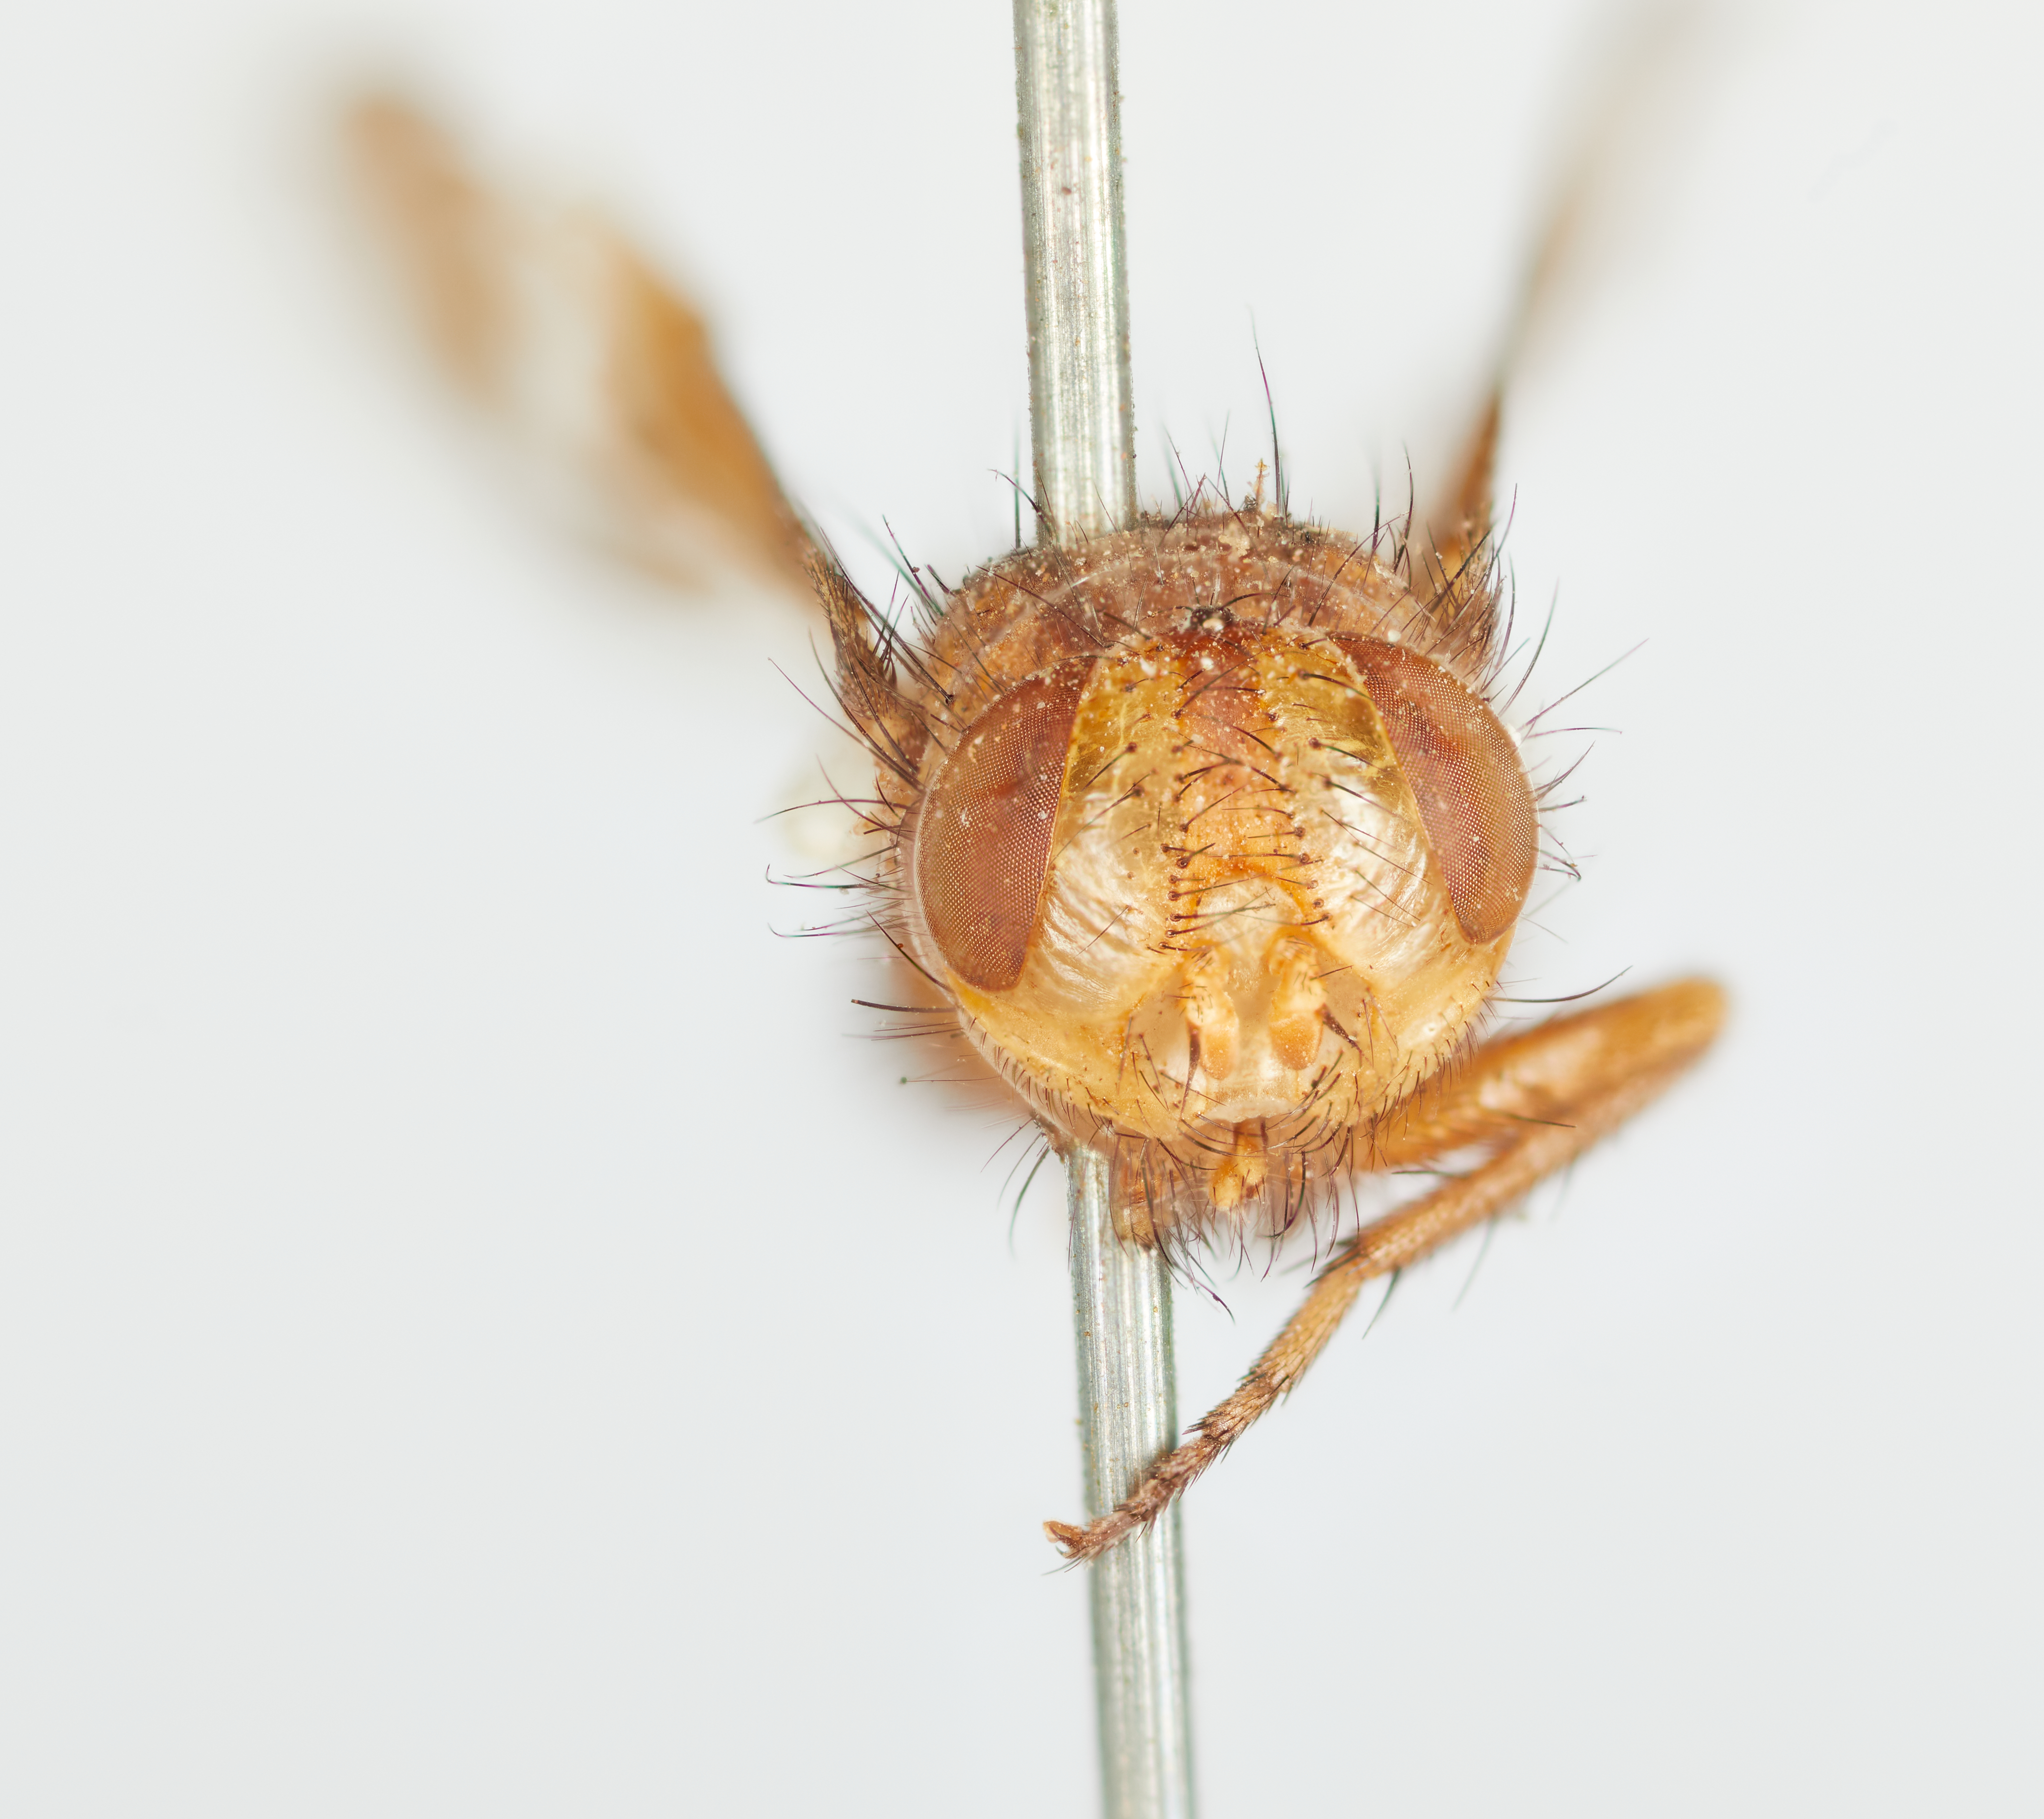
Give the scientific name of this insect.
Oestrophasia setosa
